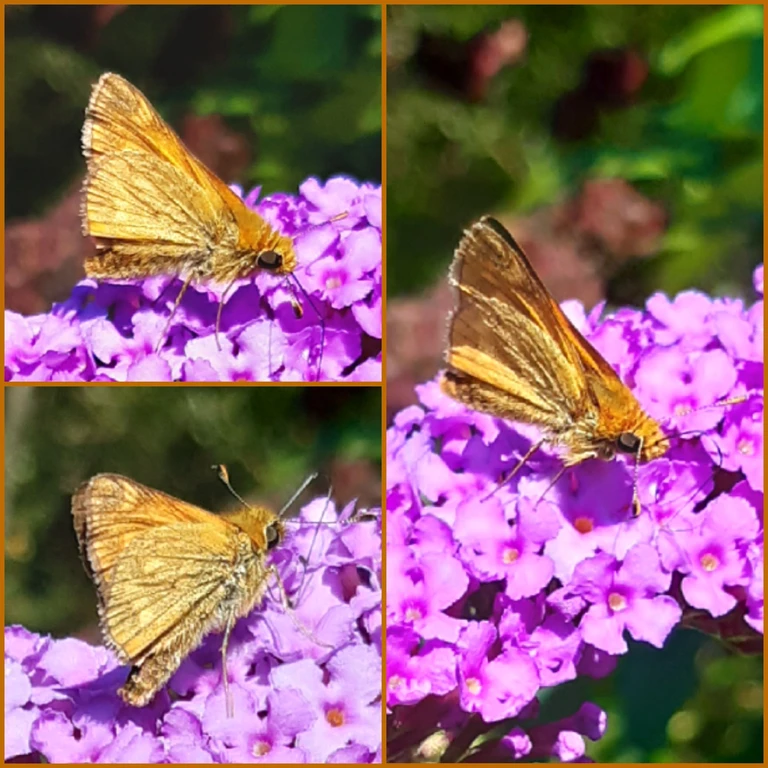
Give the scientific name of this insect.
Ochlodes sylvanus (also Ochlodes venata)
